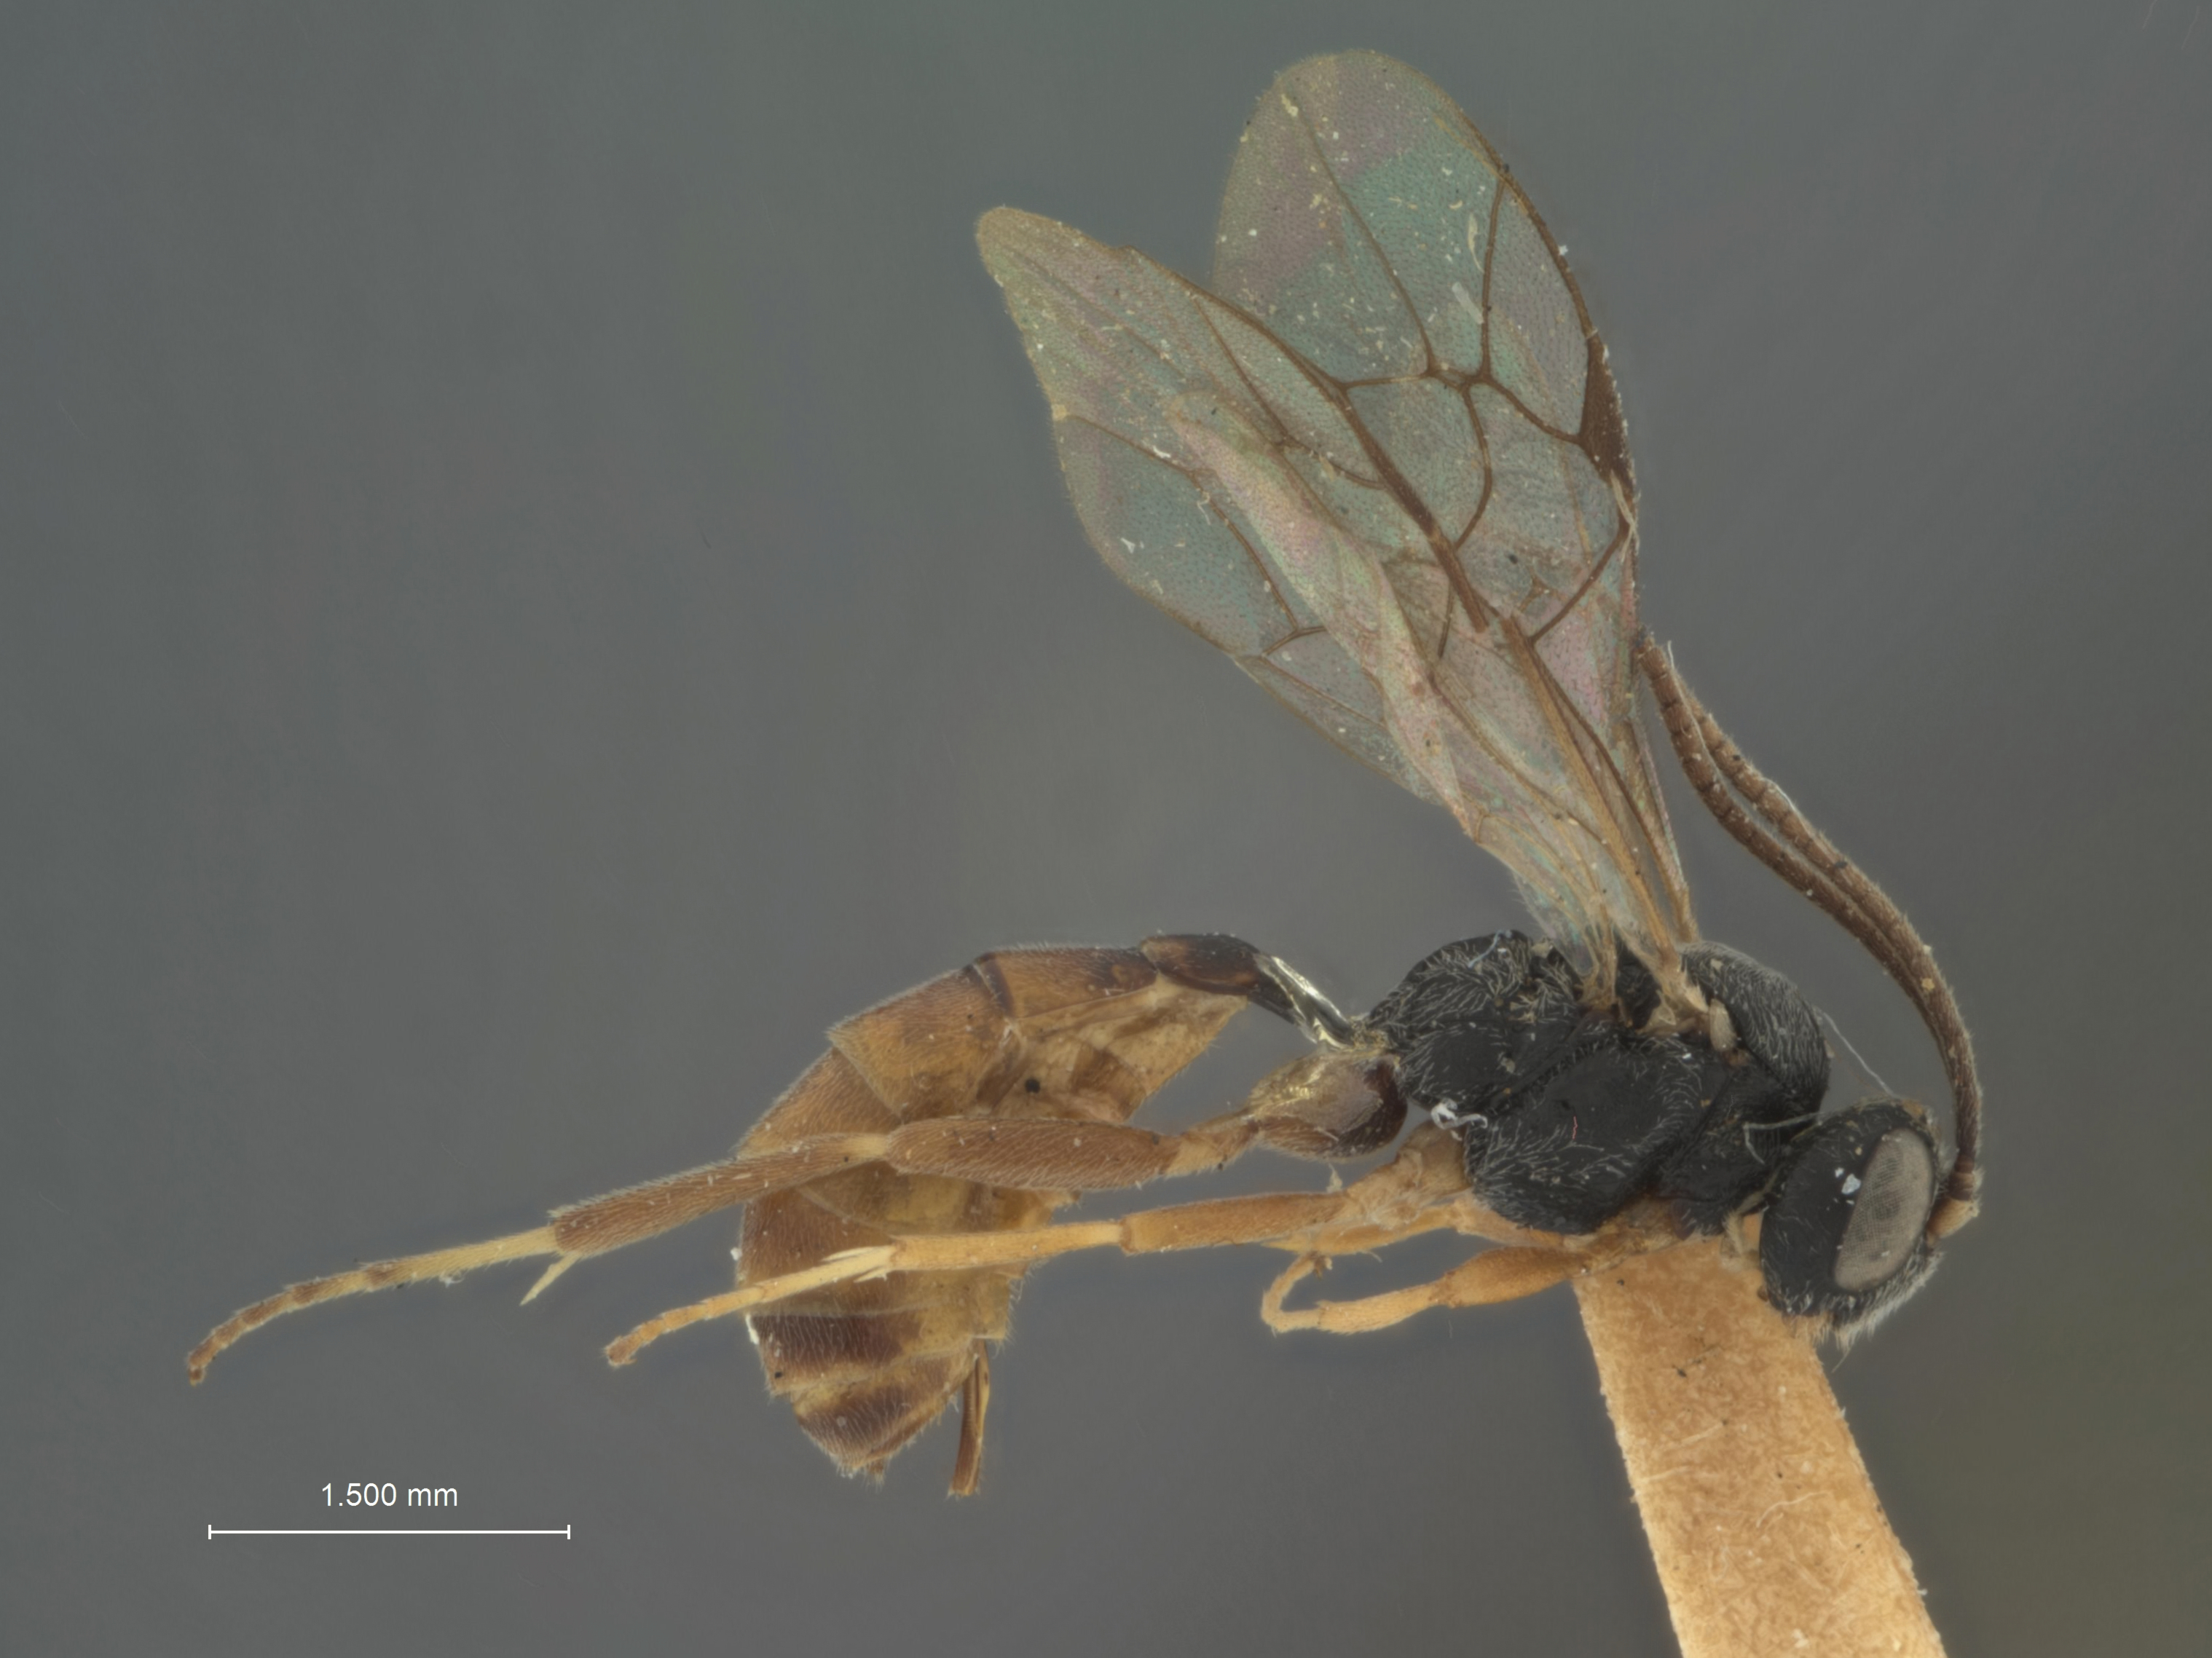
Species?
Limneria brachyura
